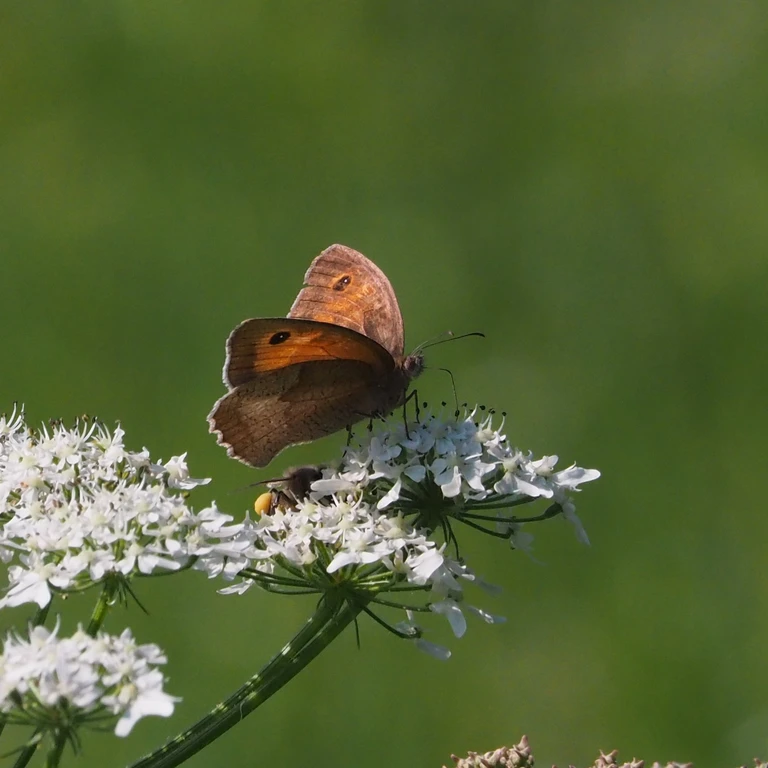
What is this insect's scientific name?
Maniola jurtina
